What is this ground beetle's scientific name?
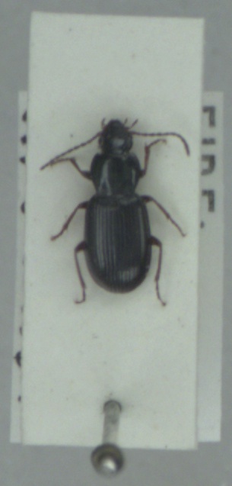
Synuchus vivalis
